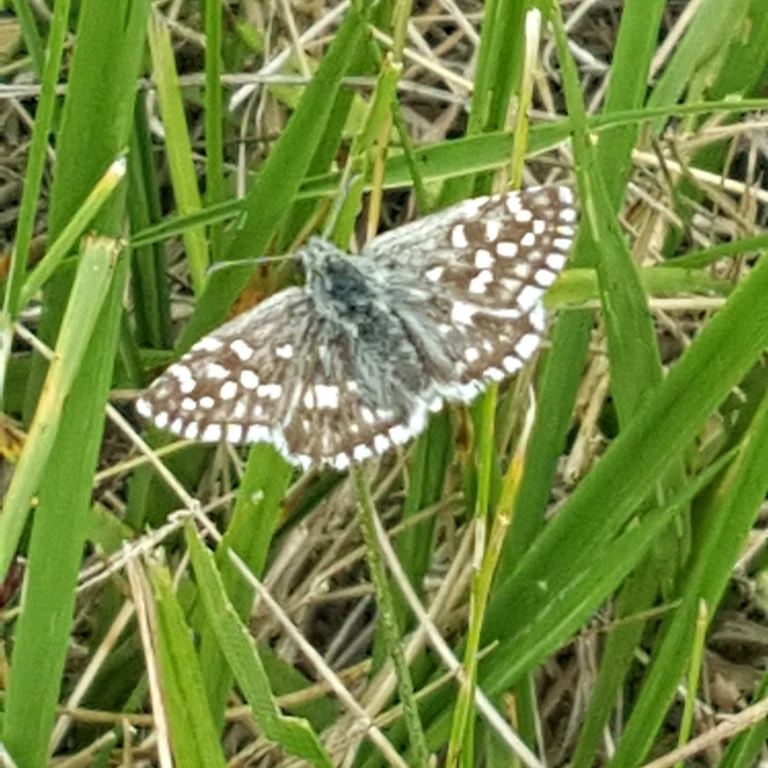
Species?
Pyrgus malvae
